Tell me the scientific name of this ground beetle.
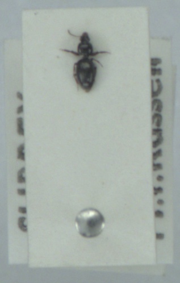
Dyschirius globosus
